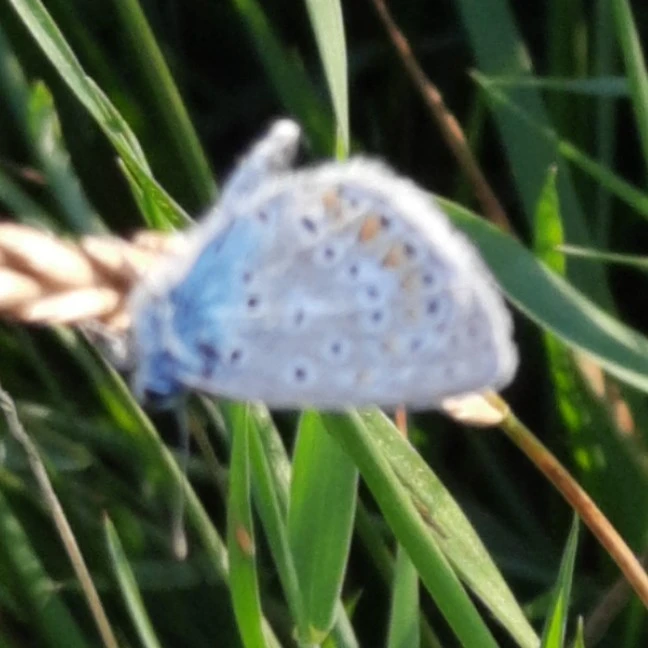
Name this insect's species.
Polyommatus icarus
